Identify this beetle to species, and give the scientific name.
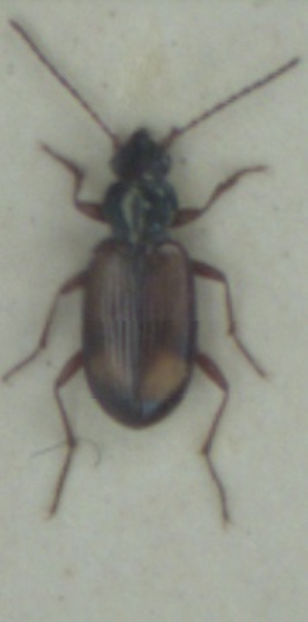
Bembidion saxatile
